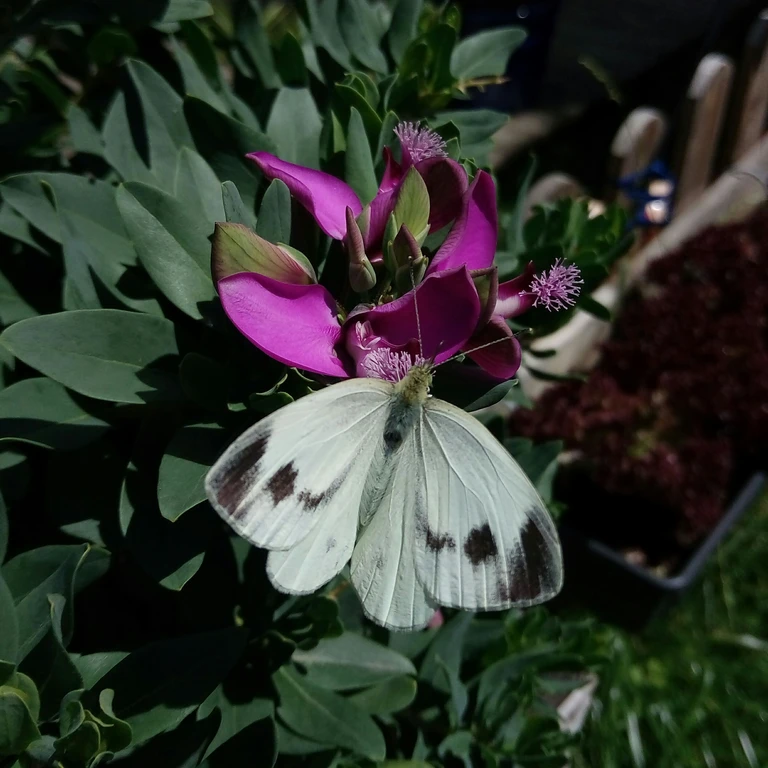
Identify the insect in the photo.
Pieris brassicae
